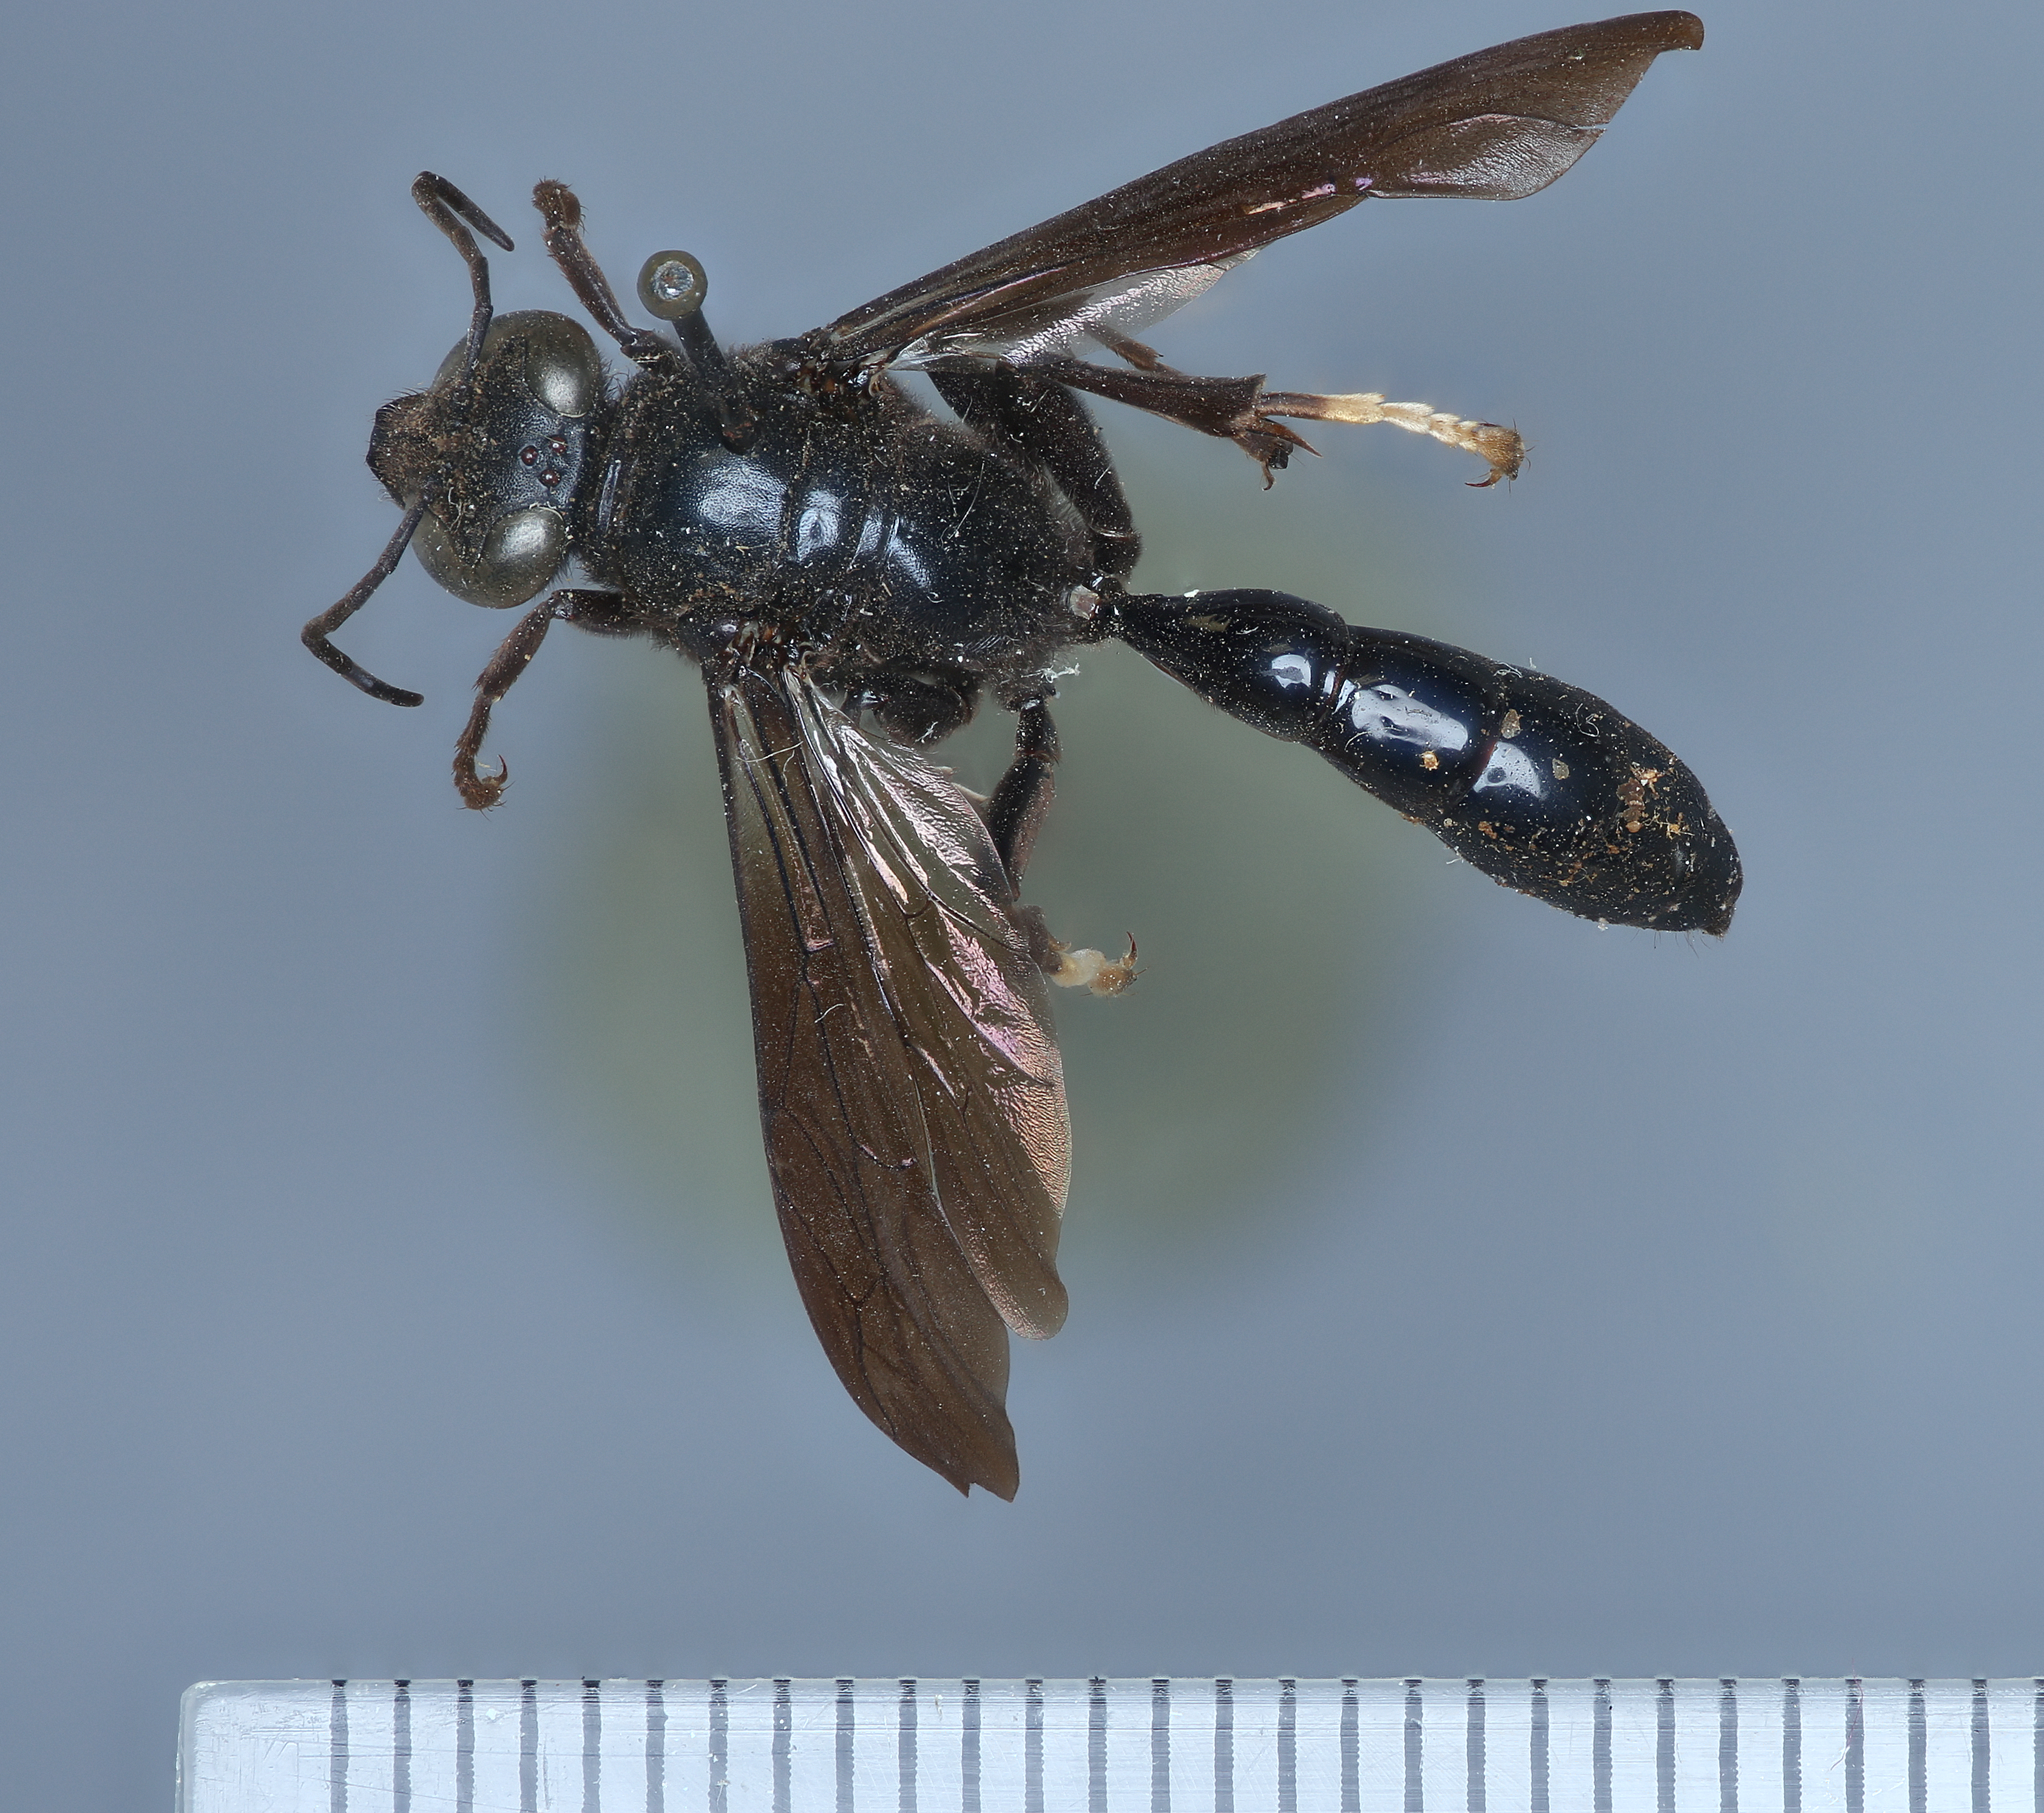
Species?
Trypoxylon politiforme
